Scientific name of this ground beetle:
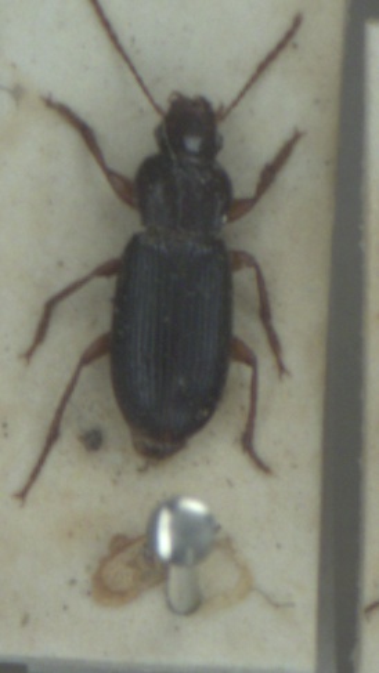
Ophonus rupicola
